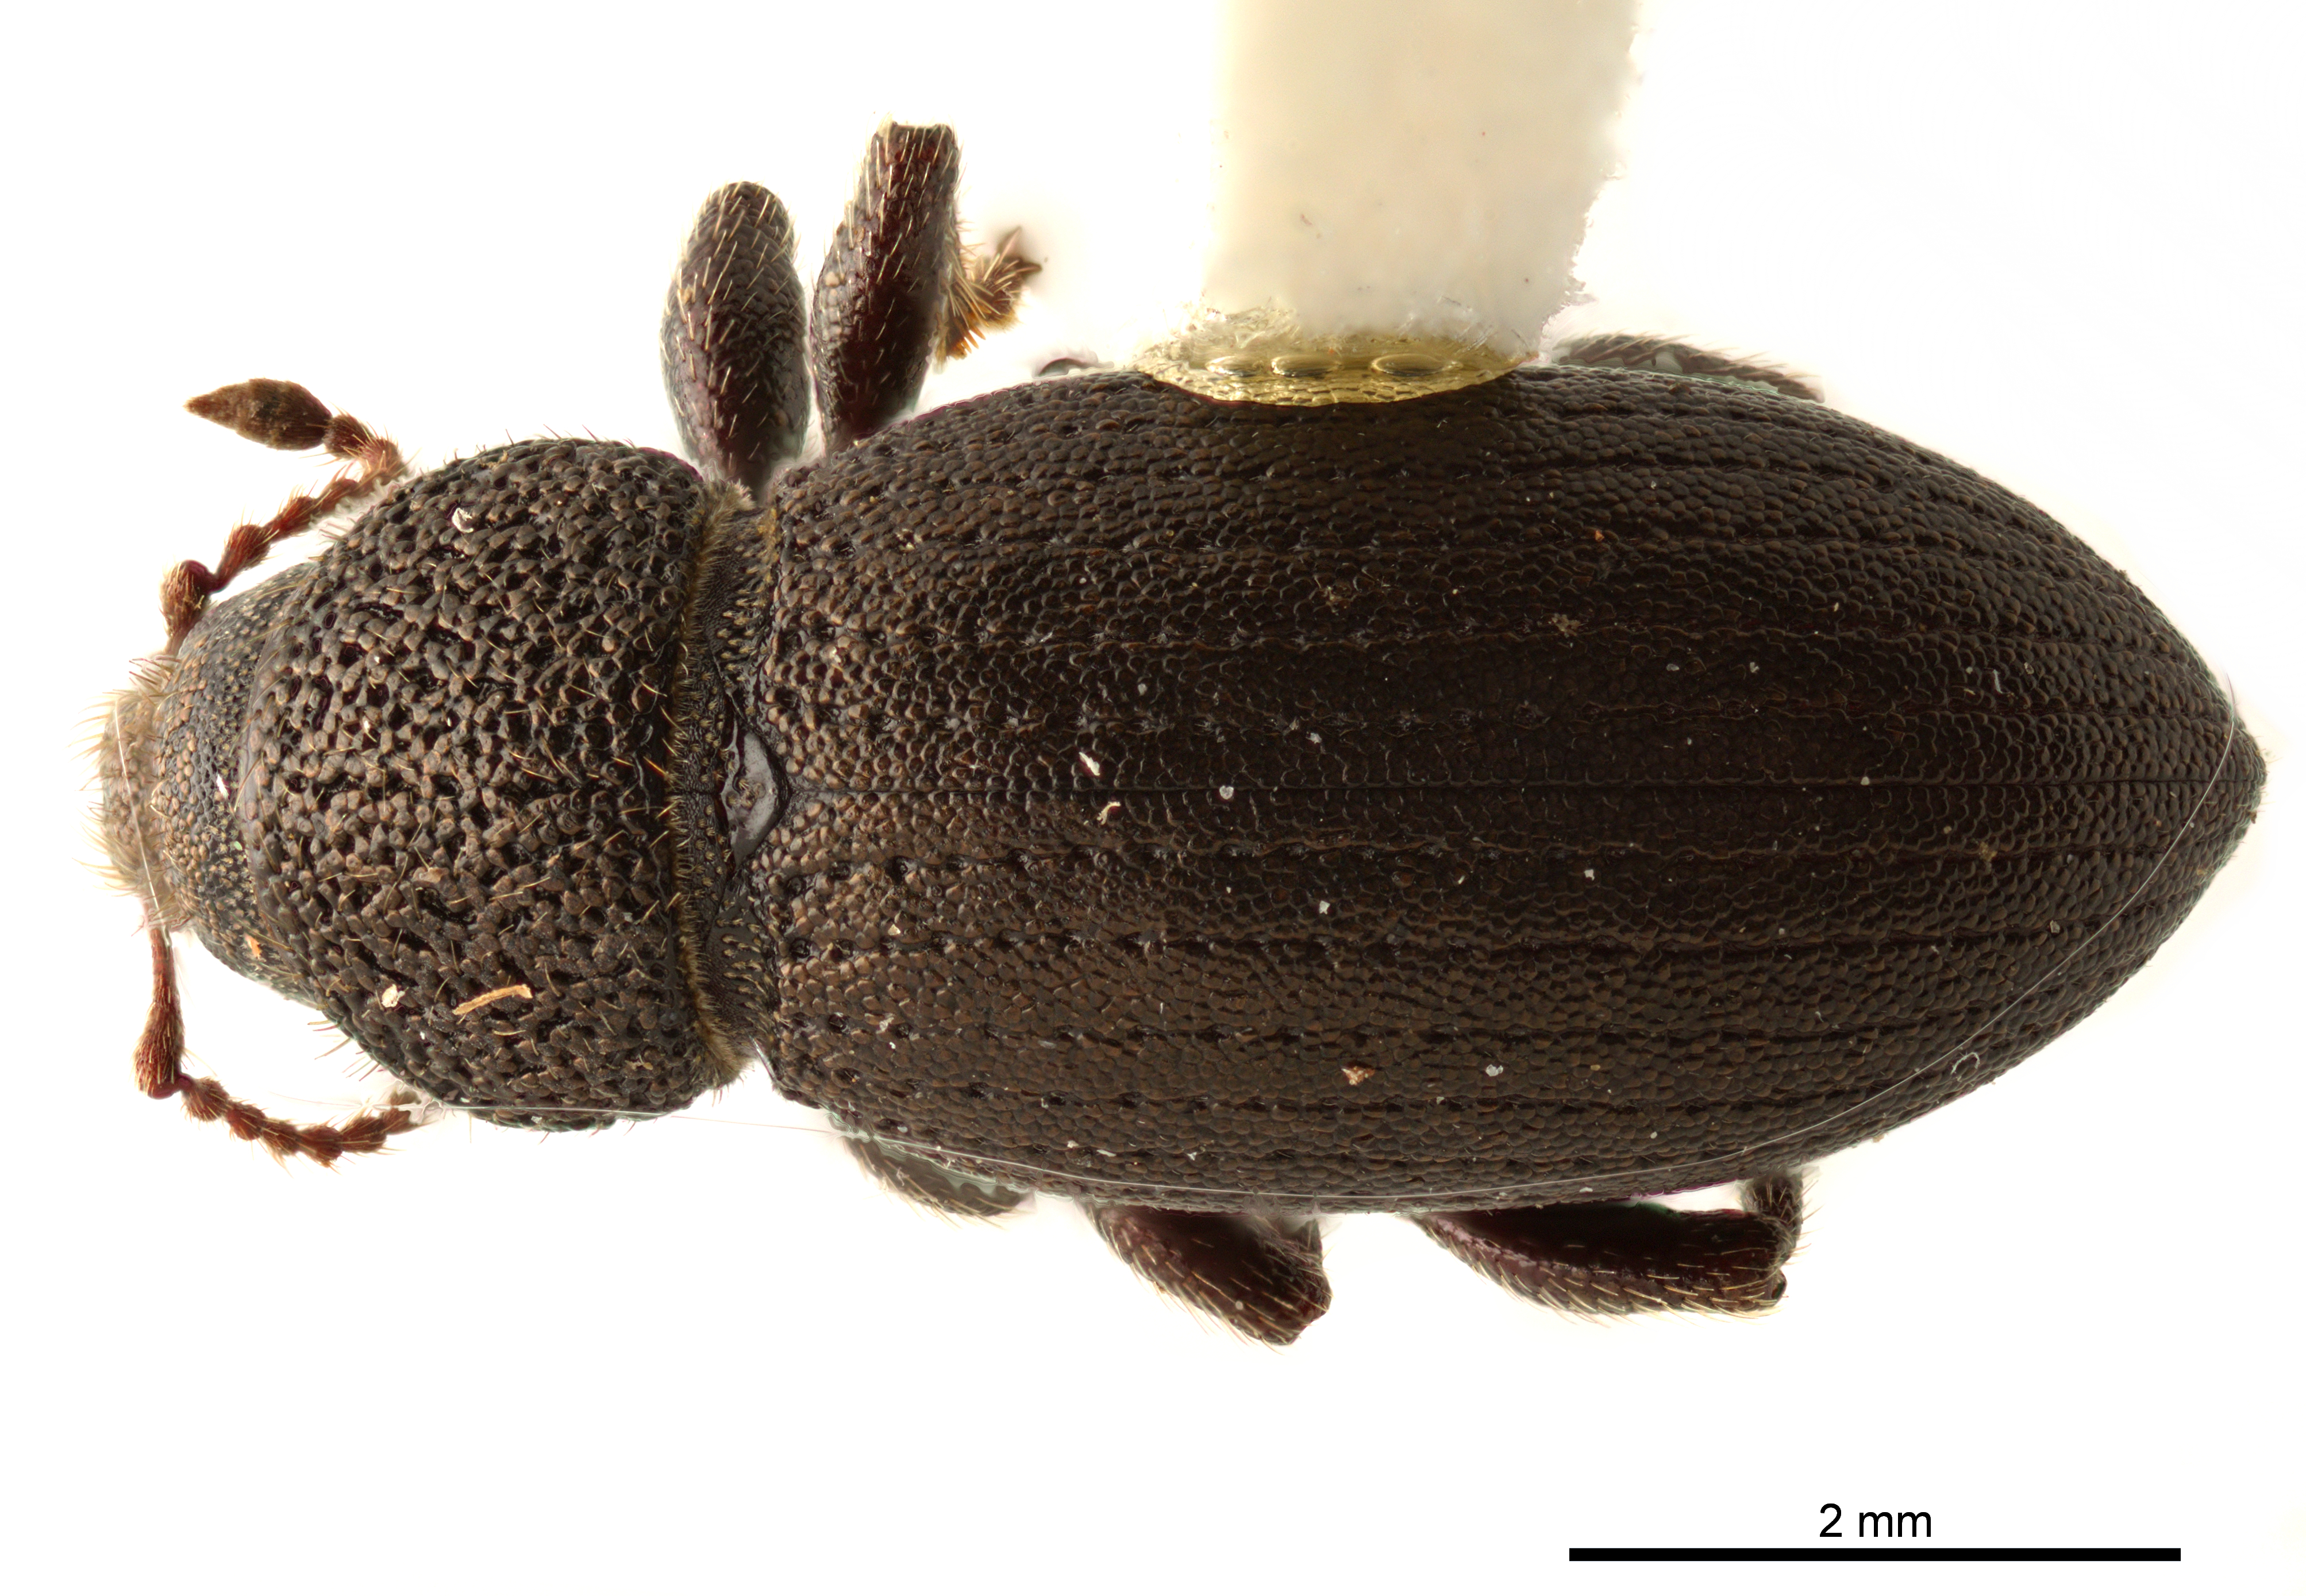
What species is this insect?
Melanolemma montana
